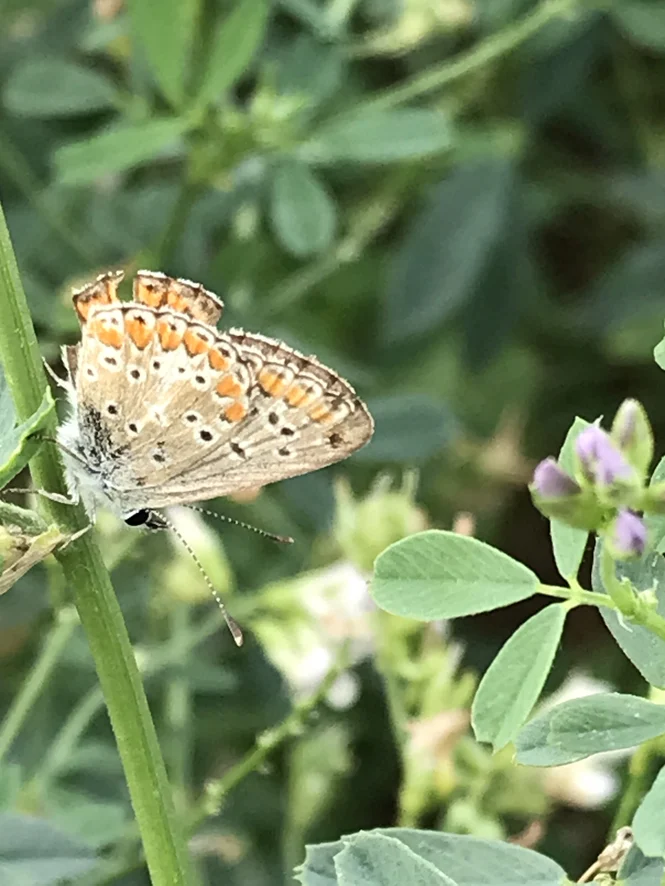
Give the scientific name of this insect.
Aricia agestis/artaxerxes
